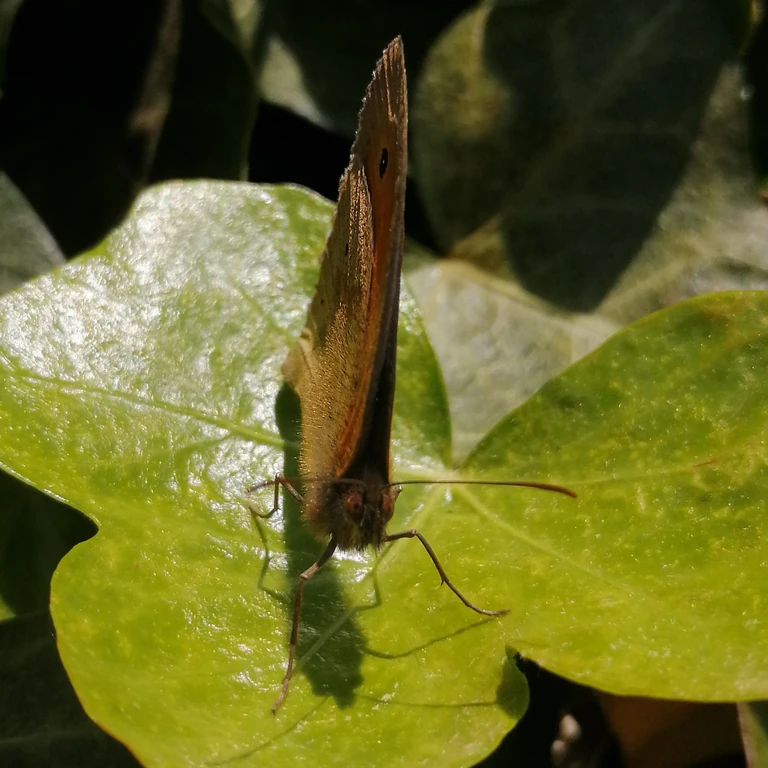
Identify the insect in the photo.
Maniola jurtina
